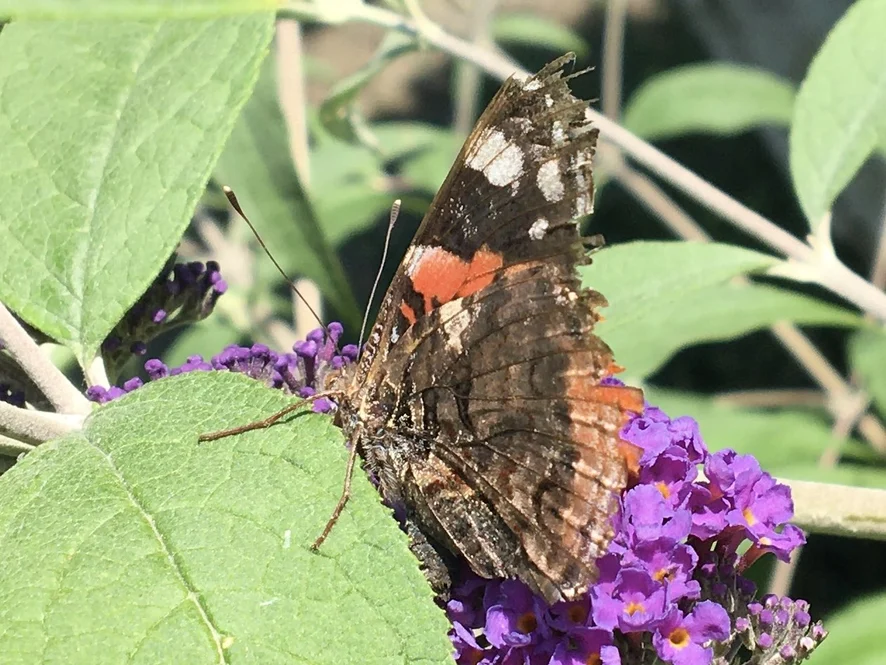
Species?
Vanessa atalanta
